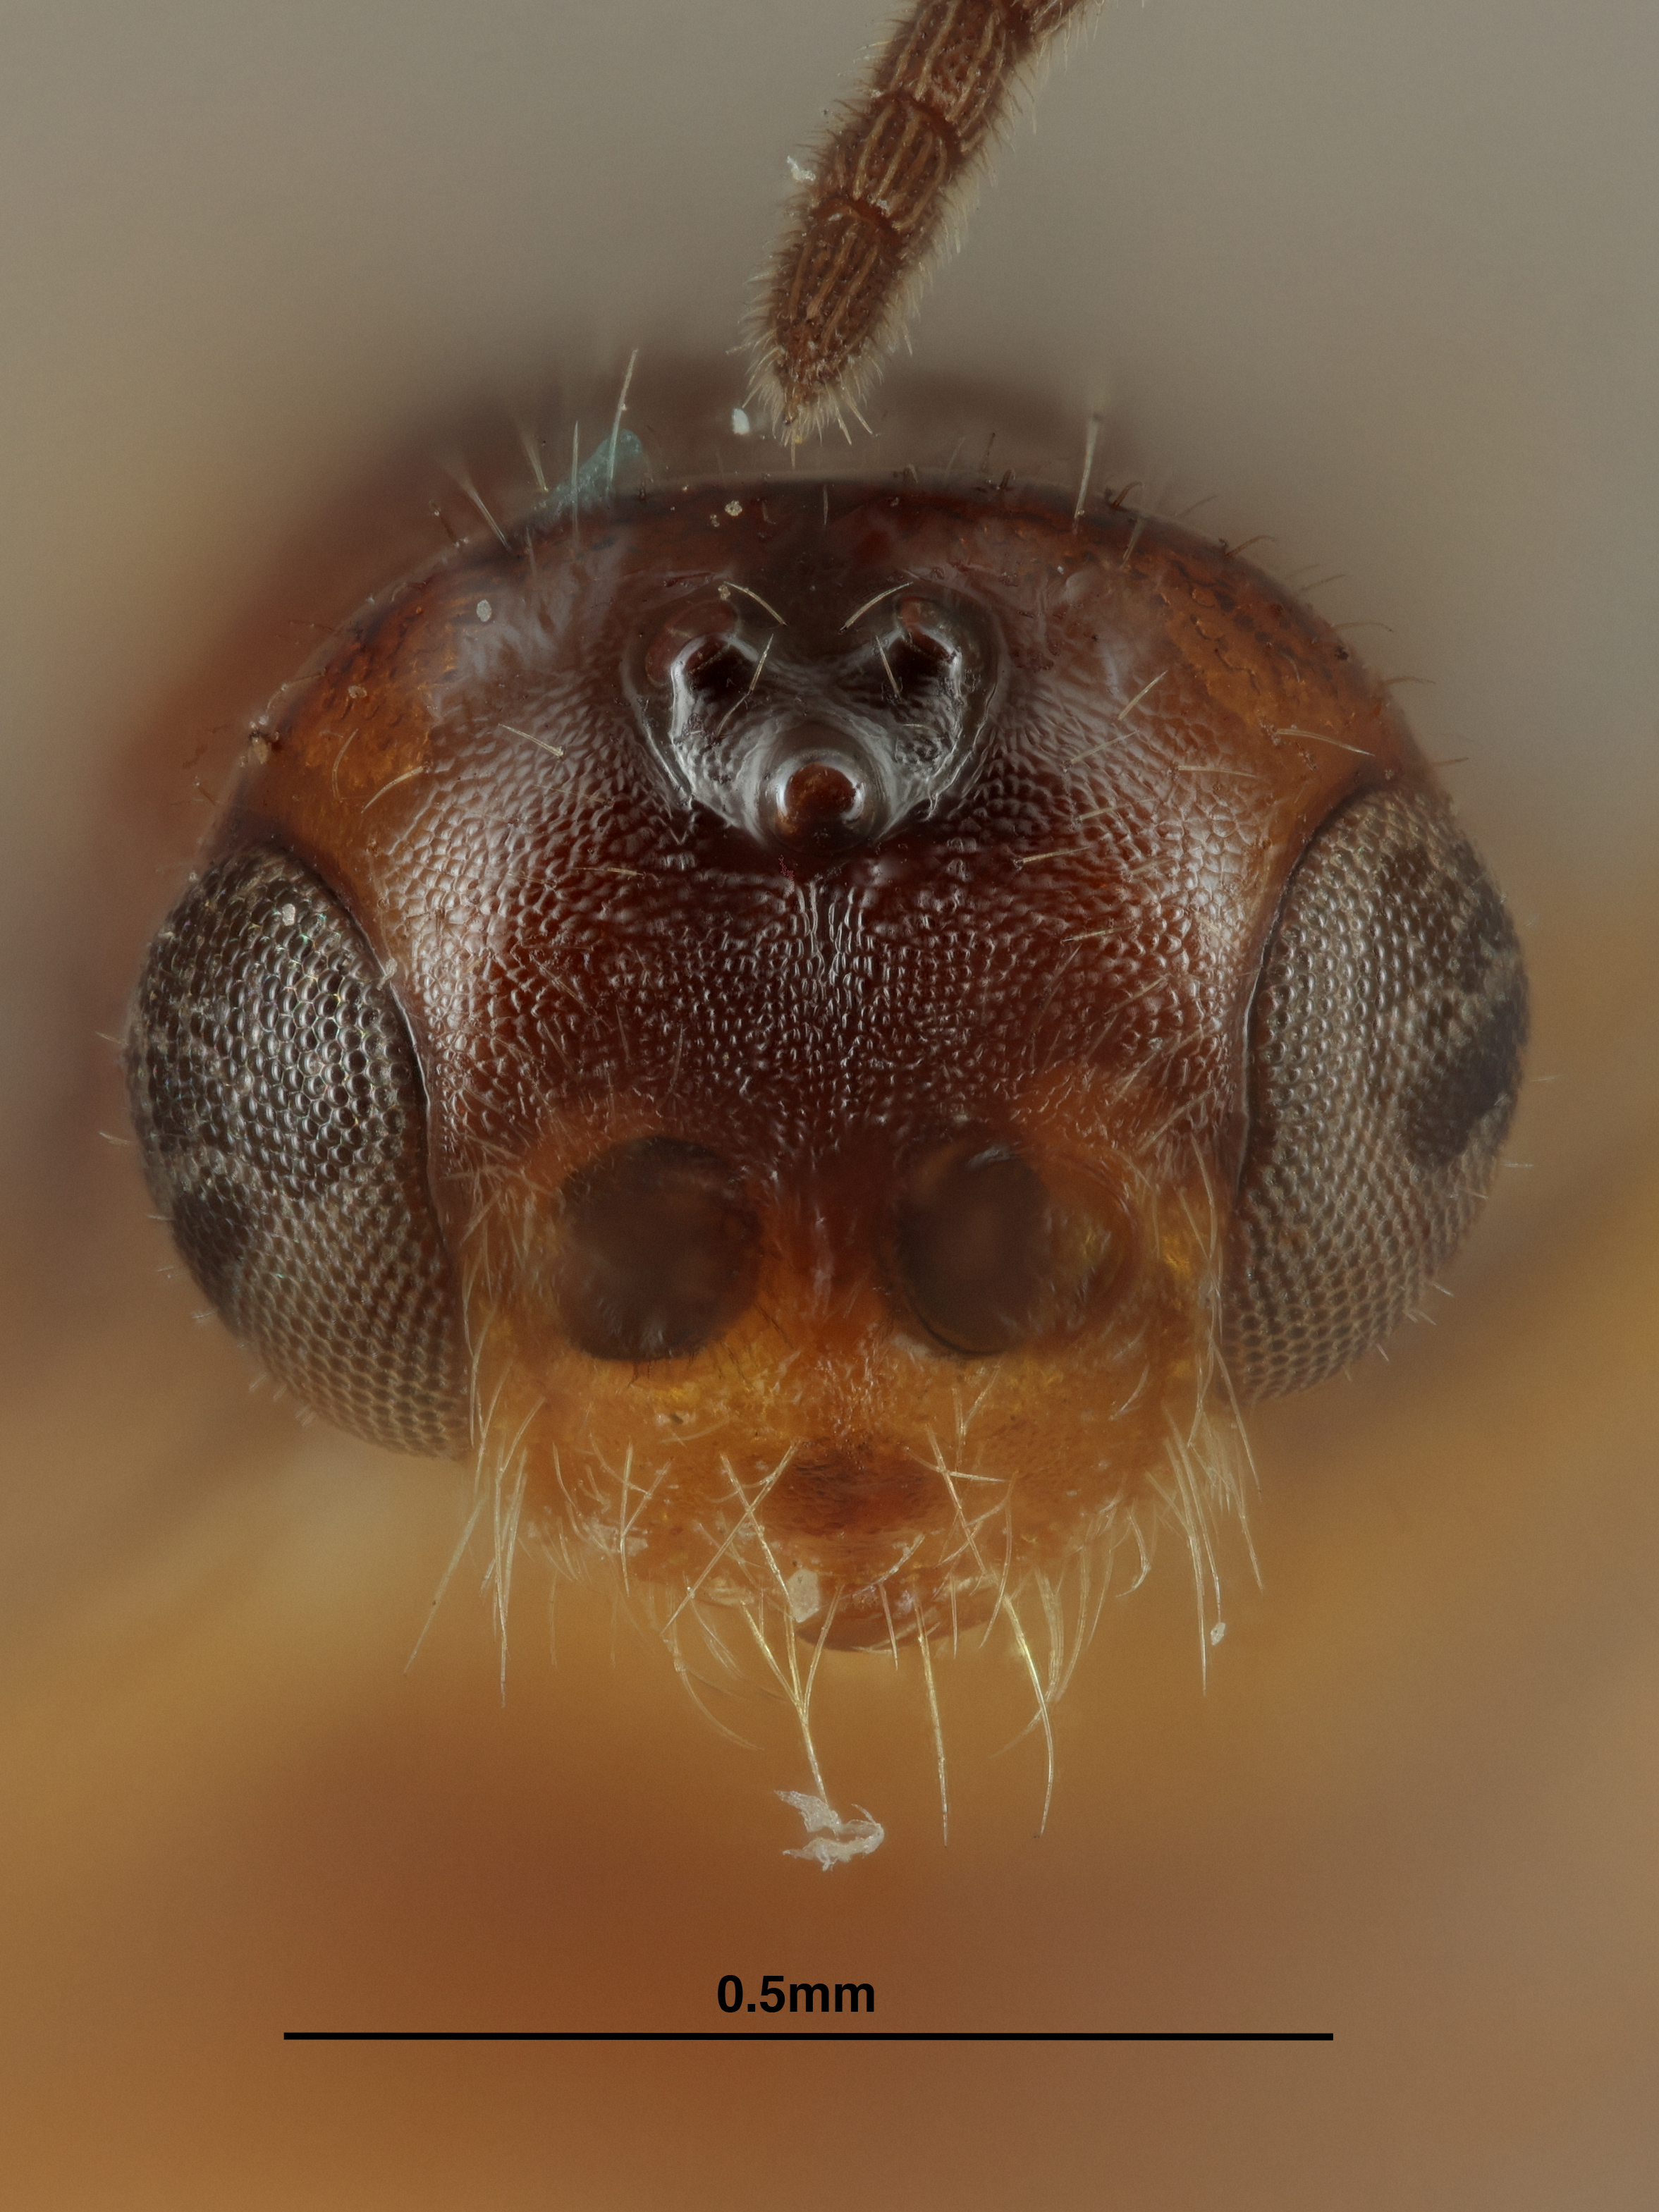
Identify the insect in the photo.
Microbracon papaipemae
